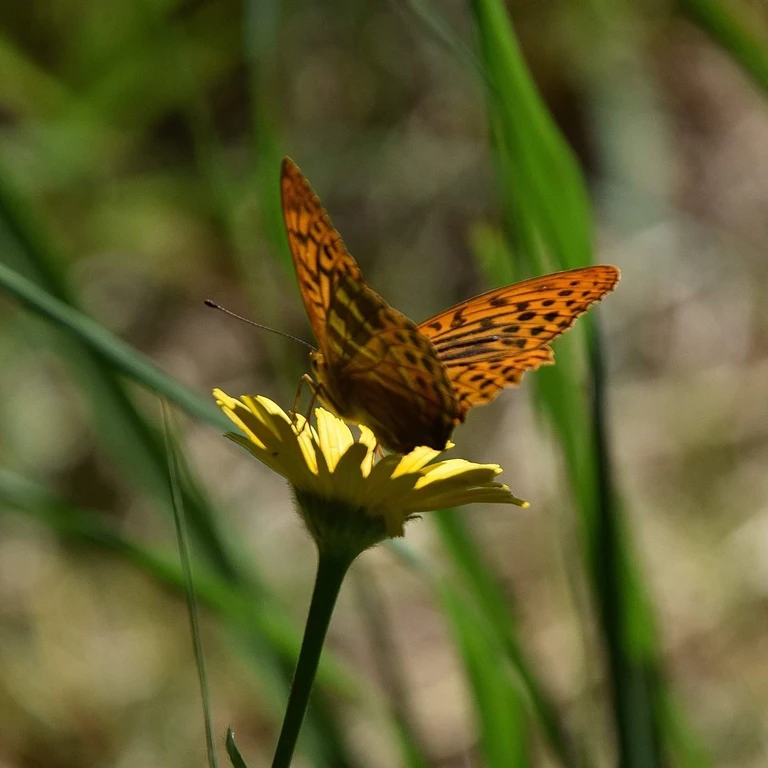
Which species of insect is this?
Argynnis paphia
